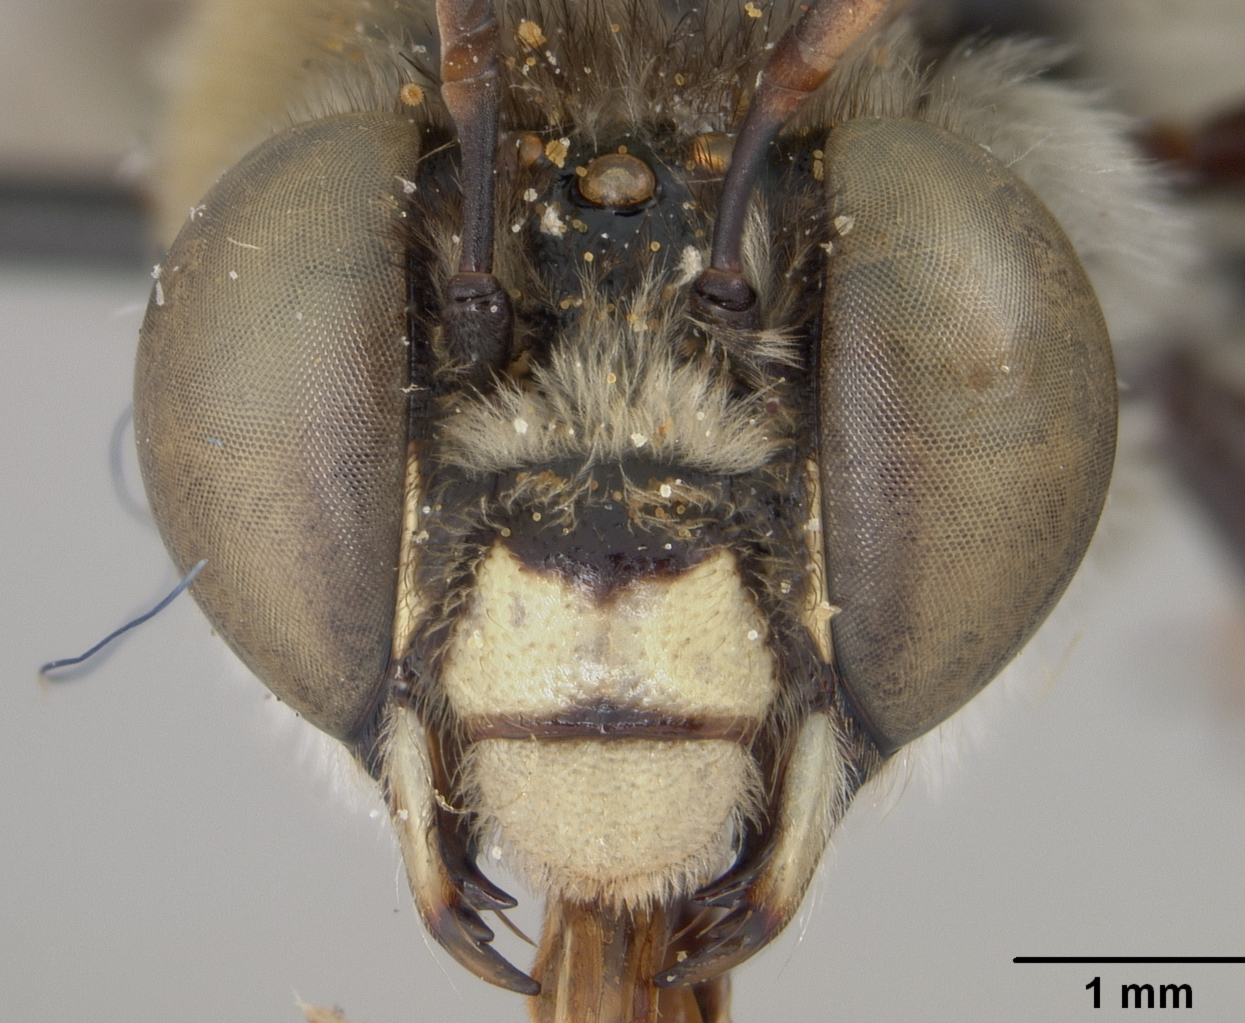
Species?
Centris rhododelpha
